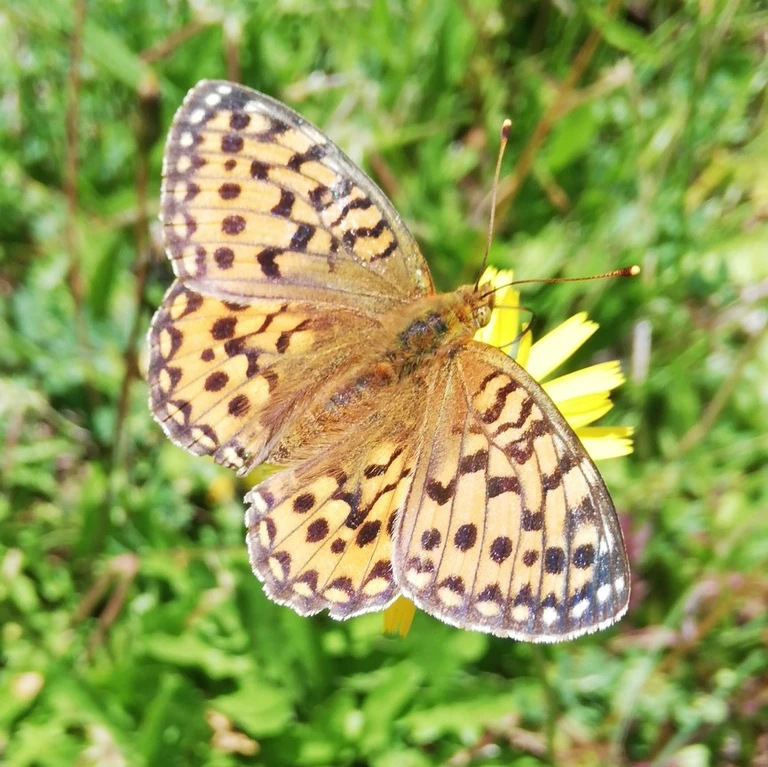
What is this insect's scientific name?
Speyeria aglaja
